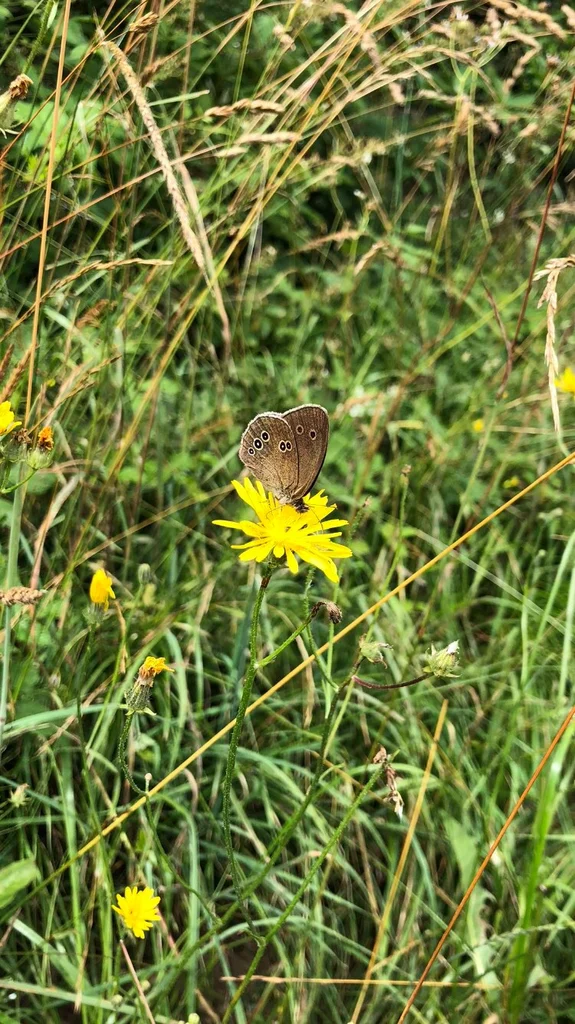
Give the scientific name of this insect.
Aphantopus hyperantus
